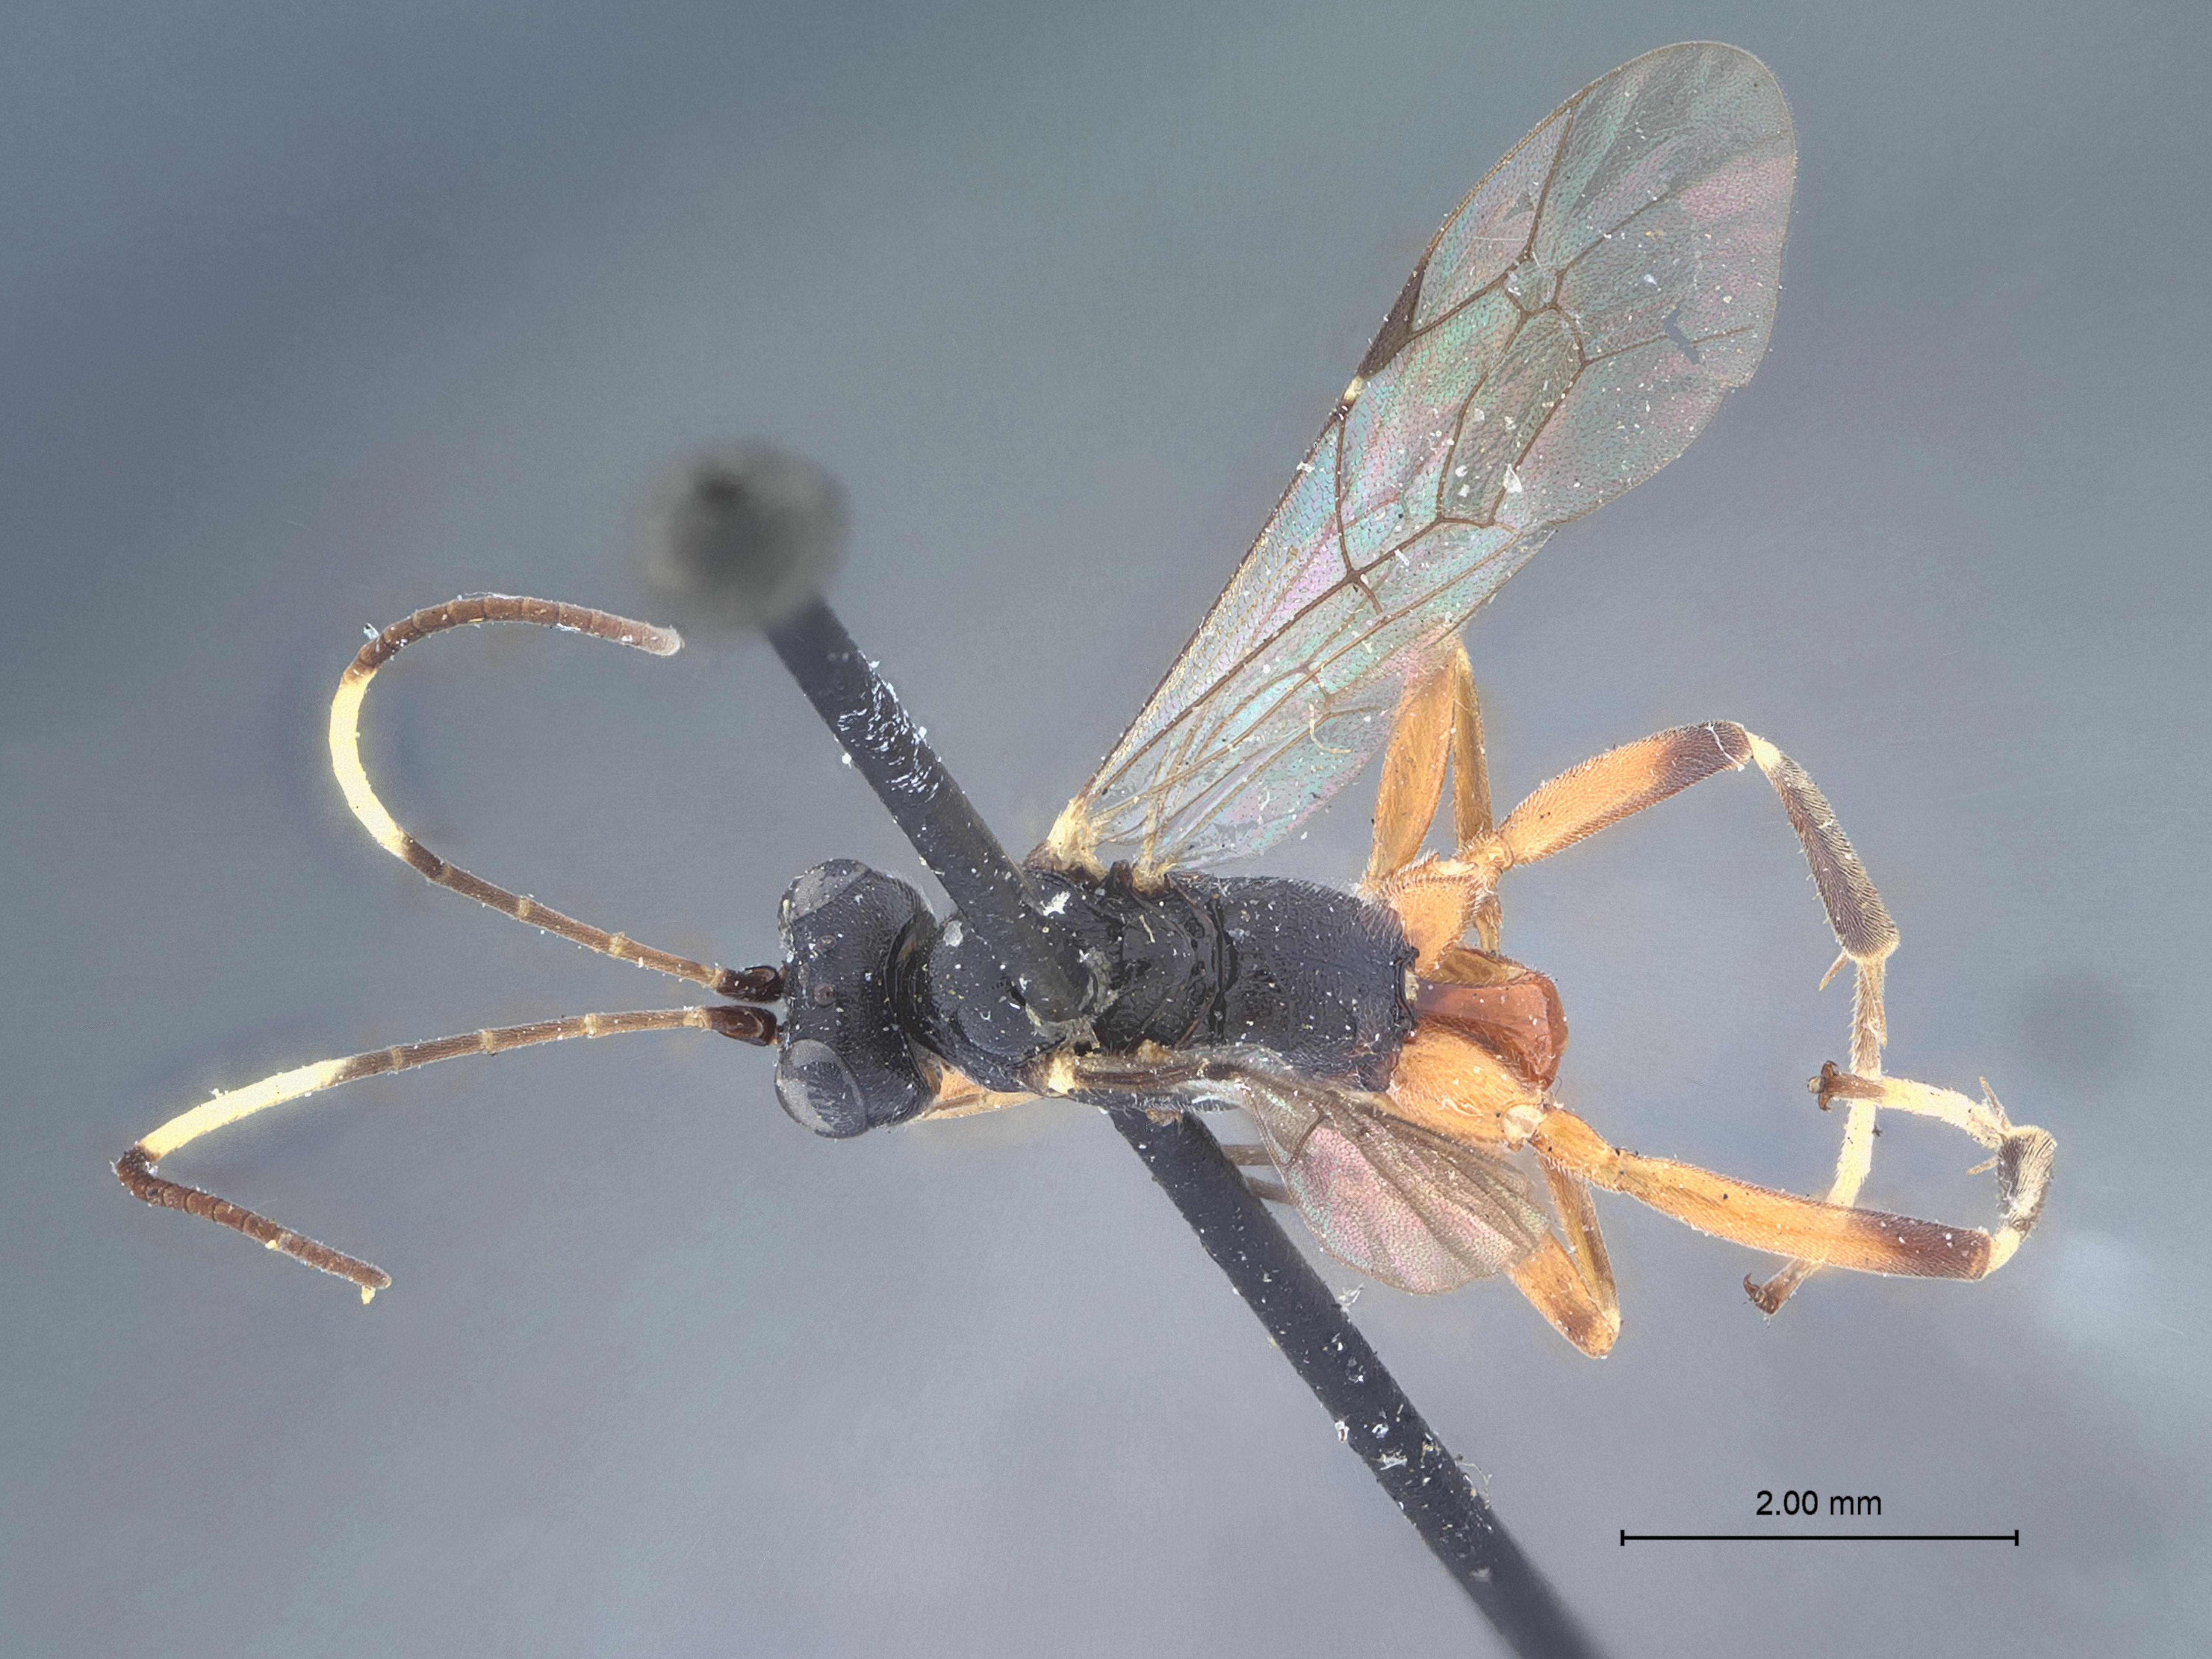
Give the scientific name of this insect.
Agrothereutes mandator
